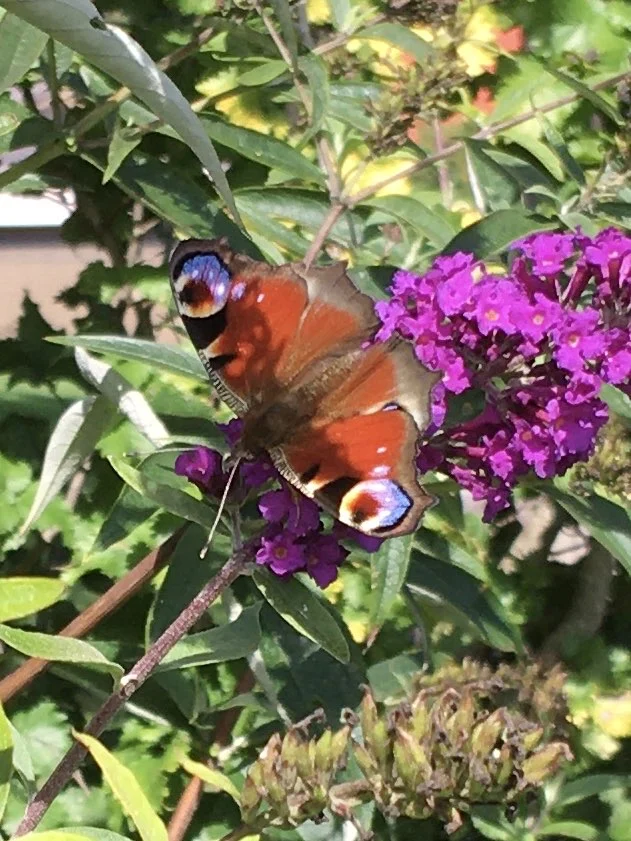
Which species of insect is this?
Aglais io
